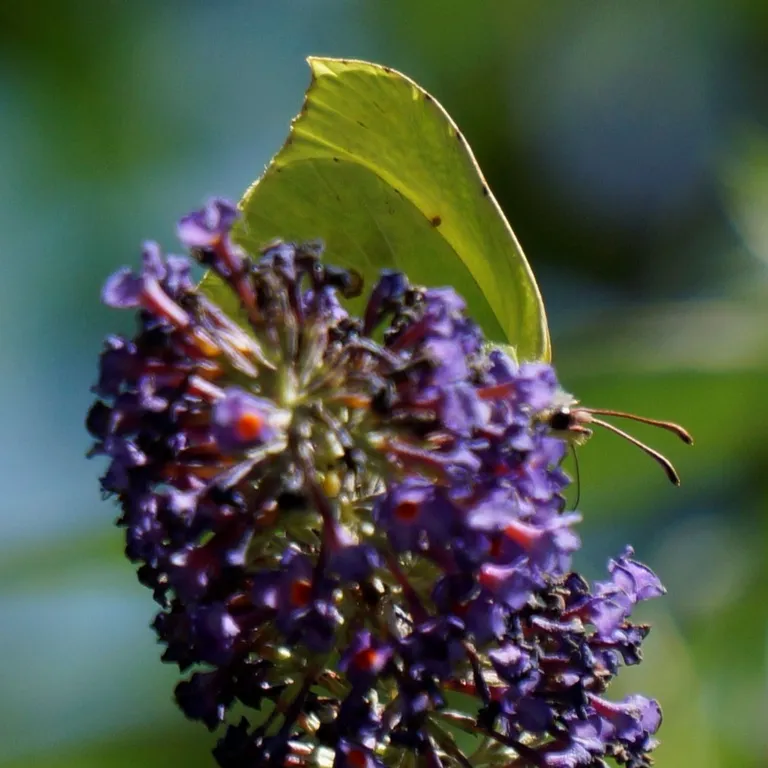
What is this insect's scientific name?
Gonepteryx rhamni
